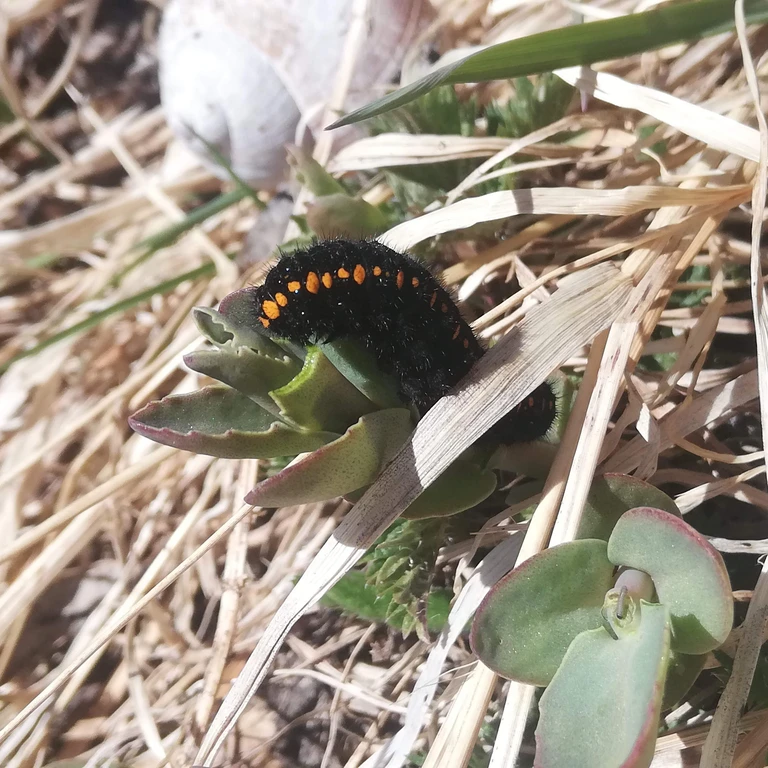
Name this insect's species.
Parnassius apollo
